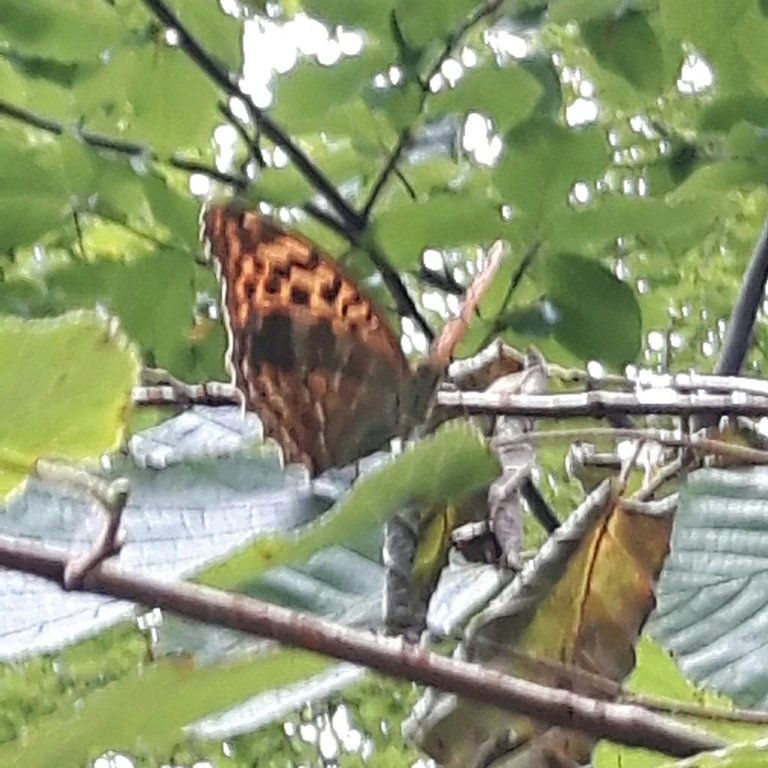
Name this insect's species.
Argynnis paphia
